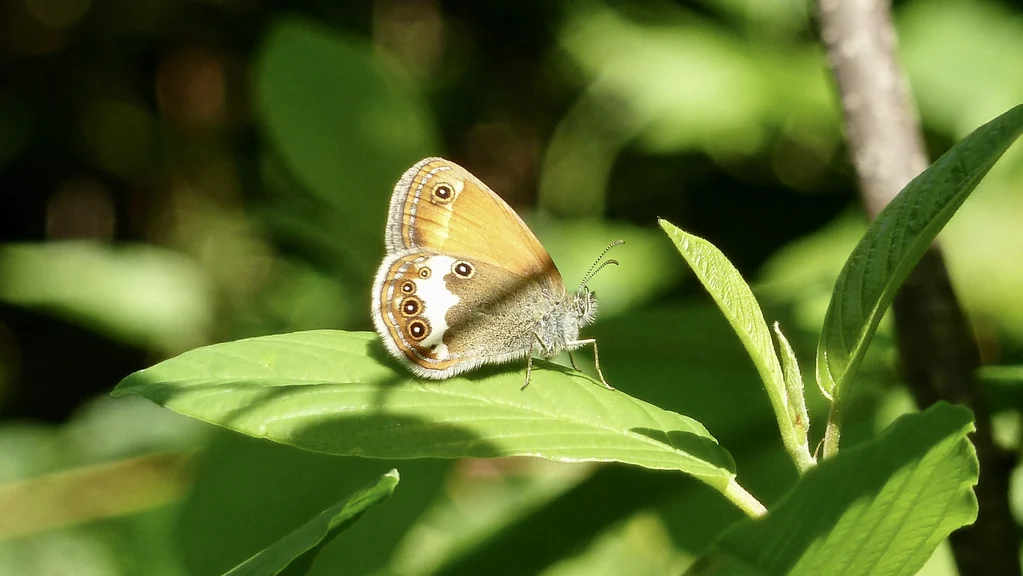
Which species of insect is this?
Coenonympha arcania
